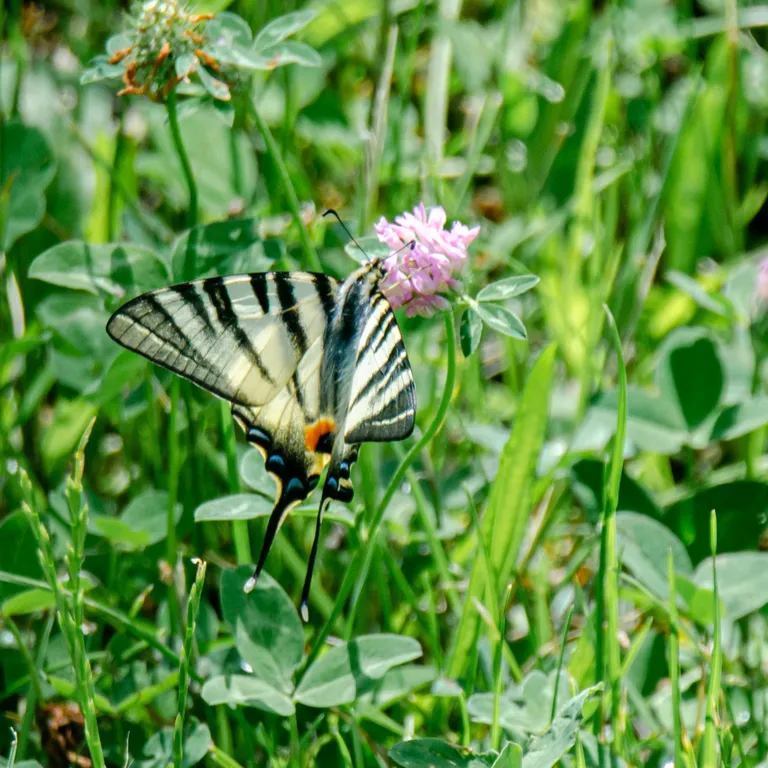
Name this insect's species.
Iphiclides podalirius
